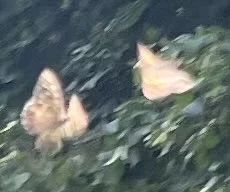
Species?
Pararge aegeria
